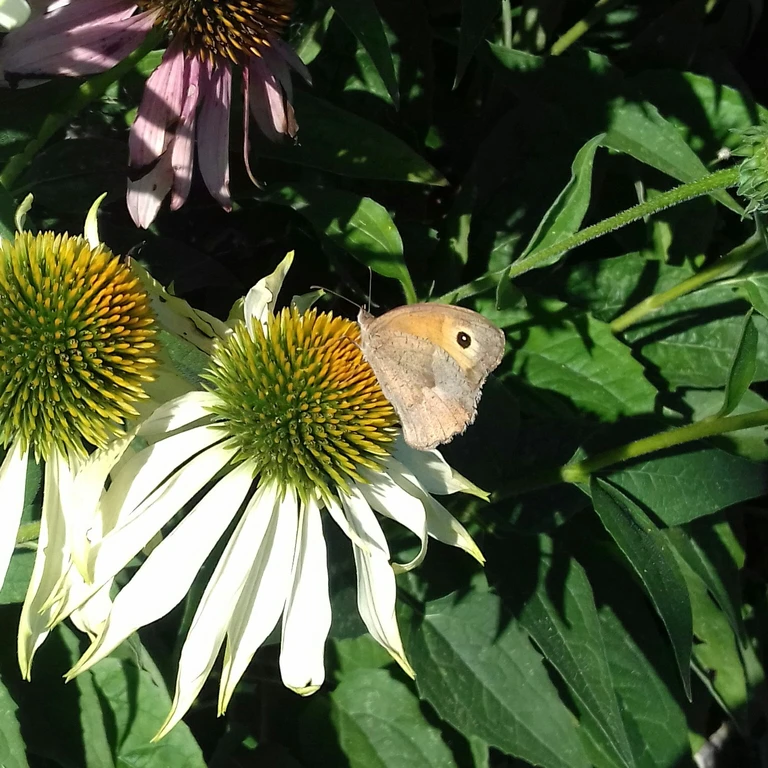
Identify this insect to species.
Maniola jurtina
